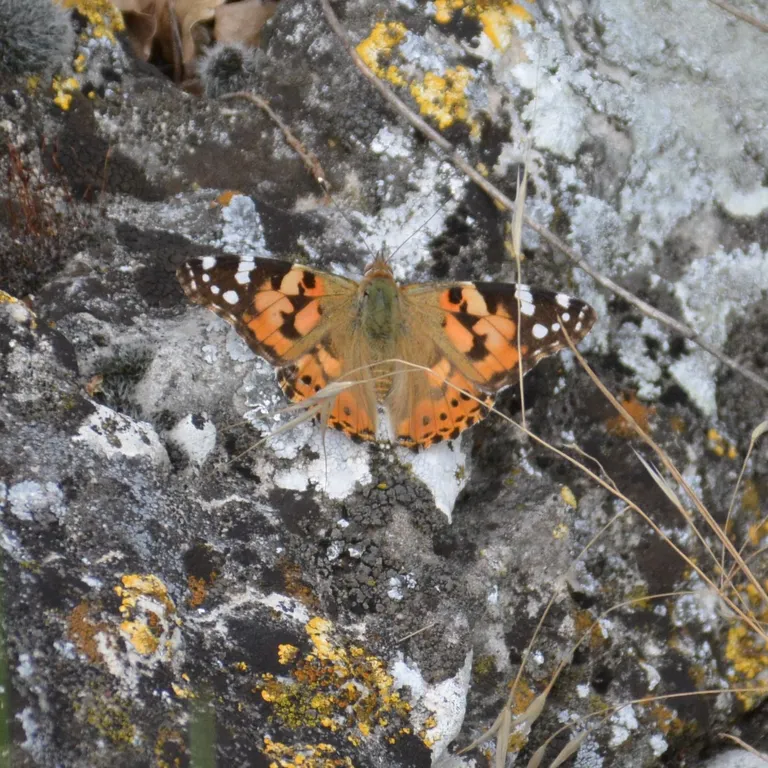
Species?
Vanessa cardui
